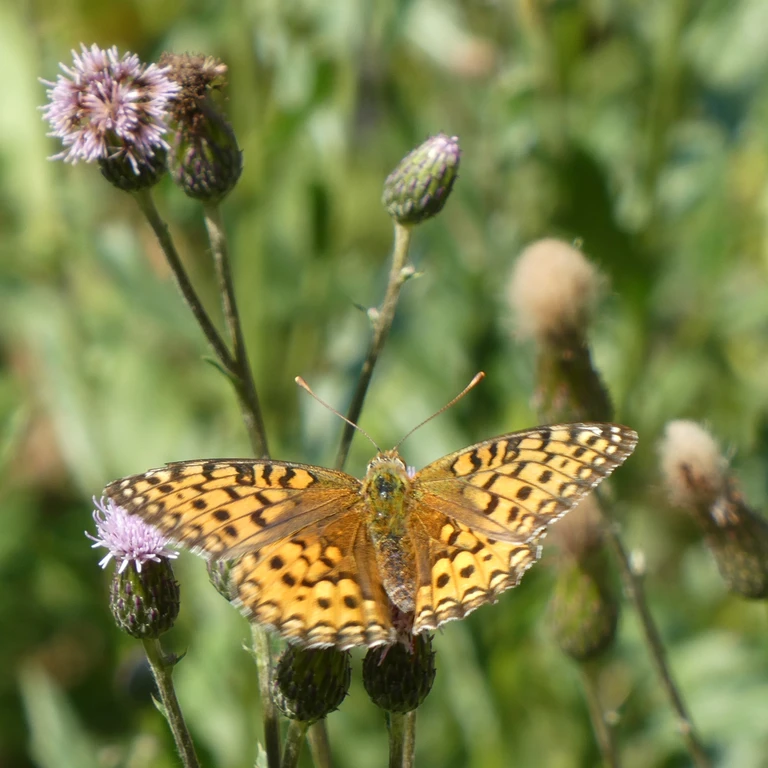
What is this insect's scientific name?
Speyeria aglaja
